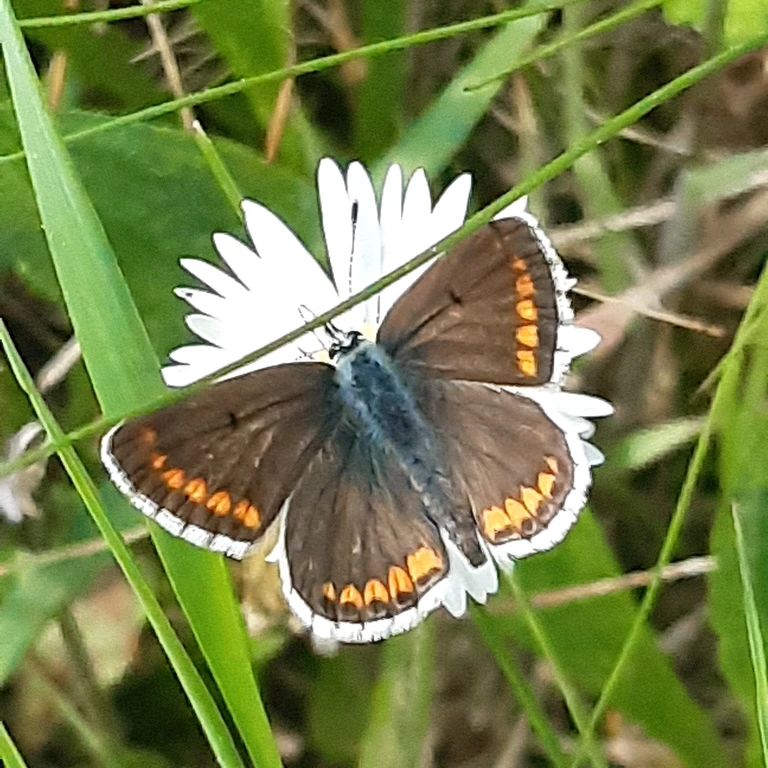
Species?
Aricia agestis/artaxerxes
